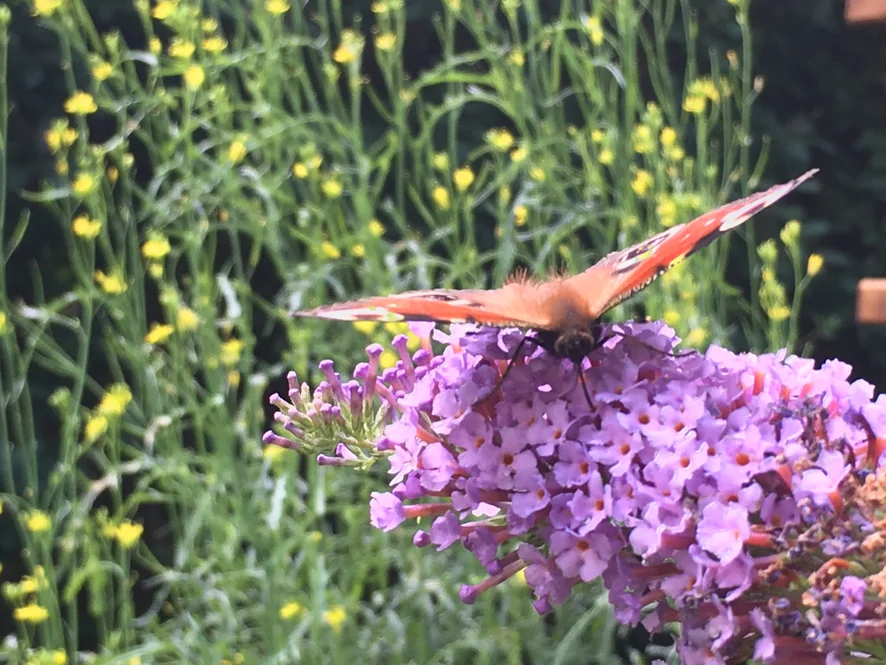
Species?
Aglais io
